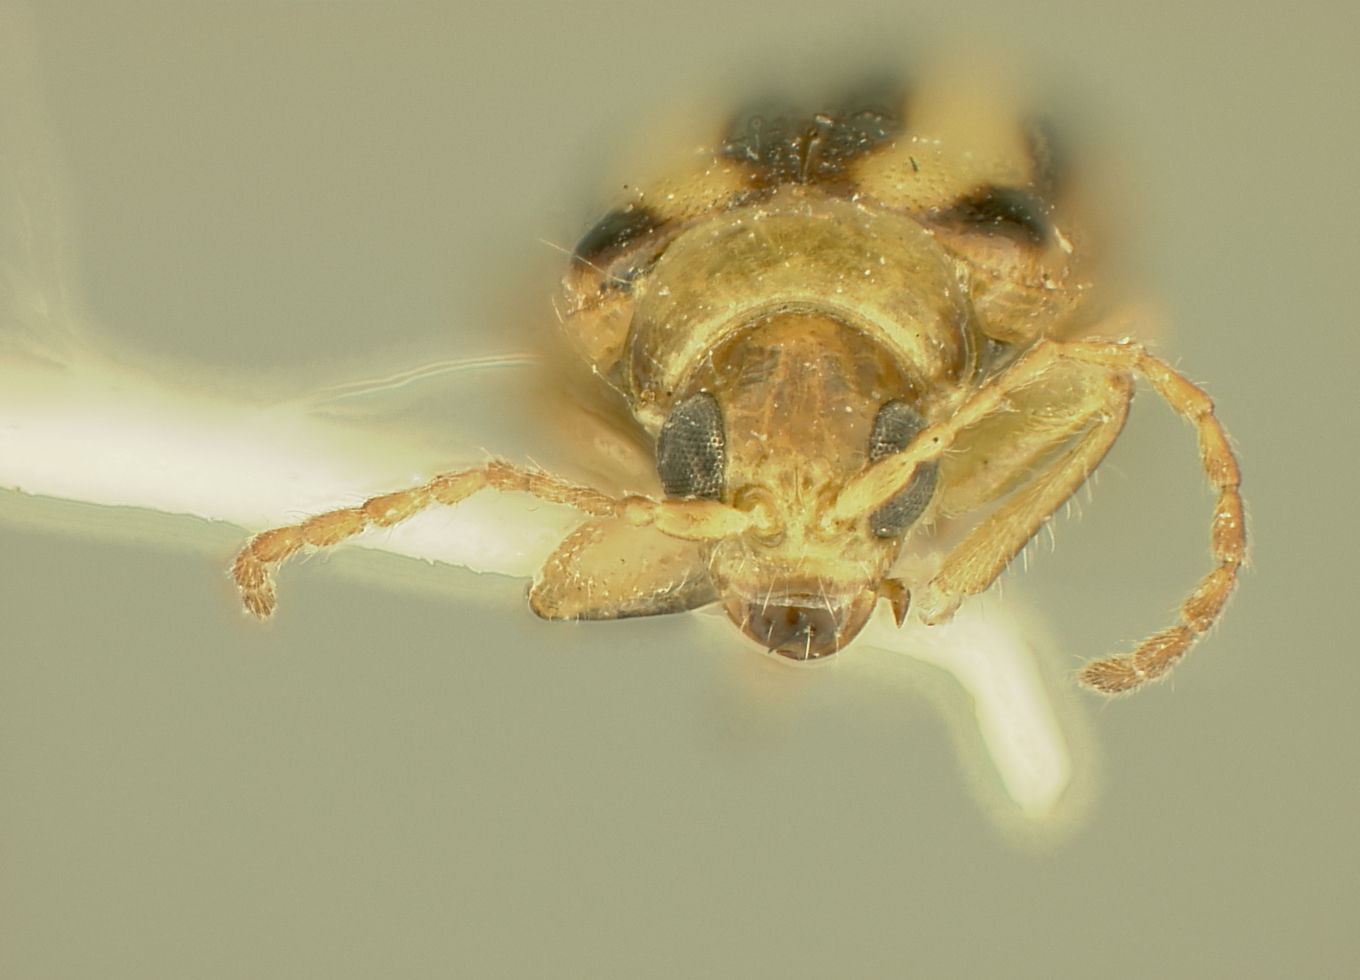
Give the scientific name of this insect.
Systena mesochlora
